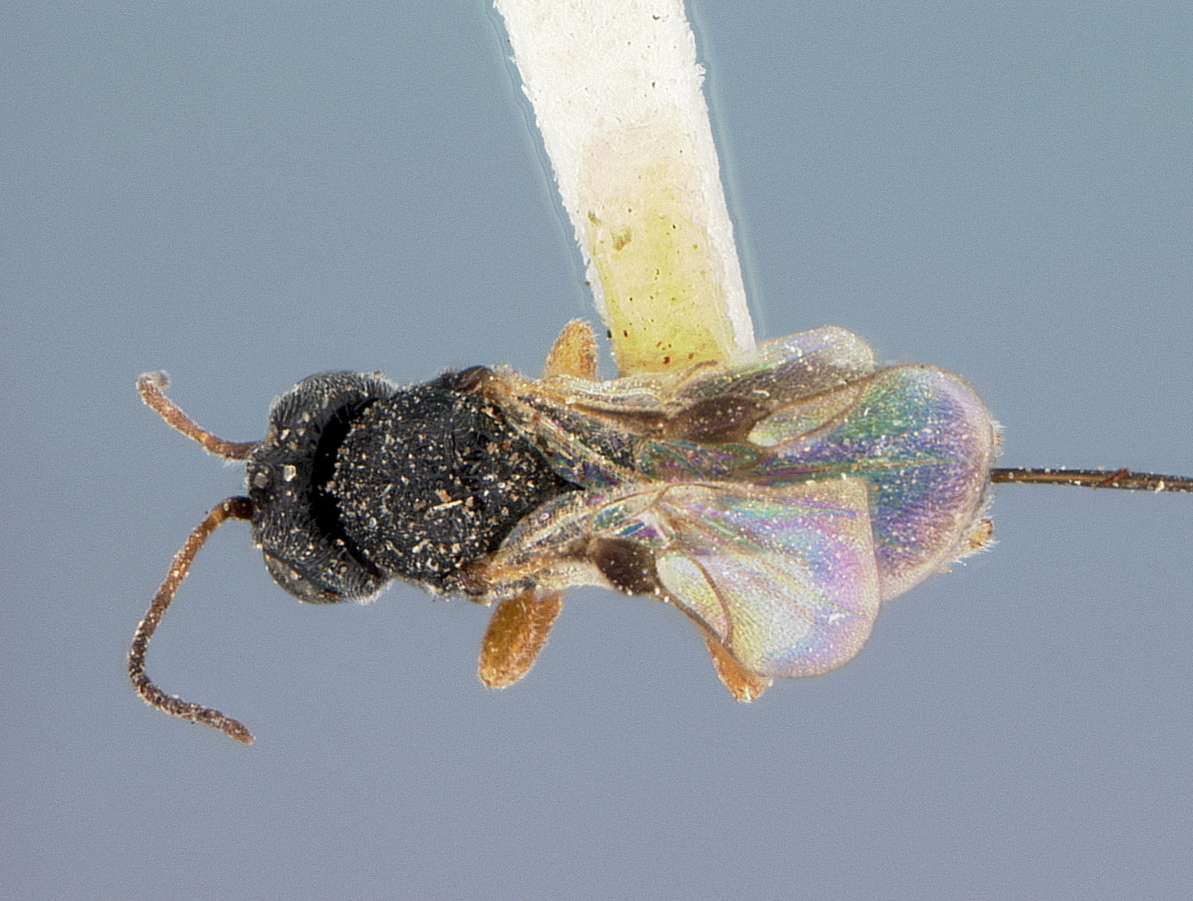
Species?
Urosigalphus arizonensis
